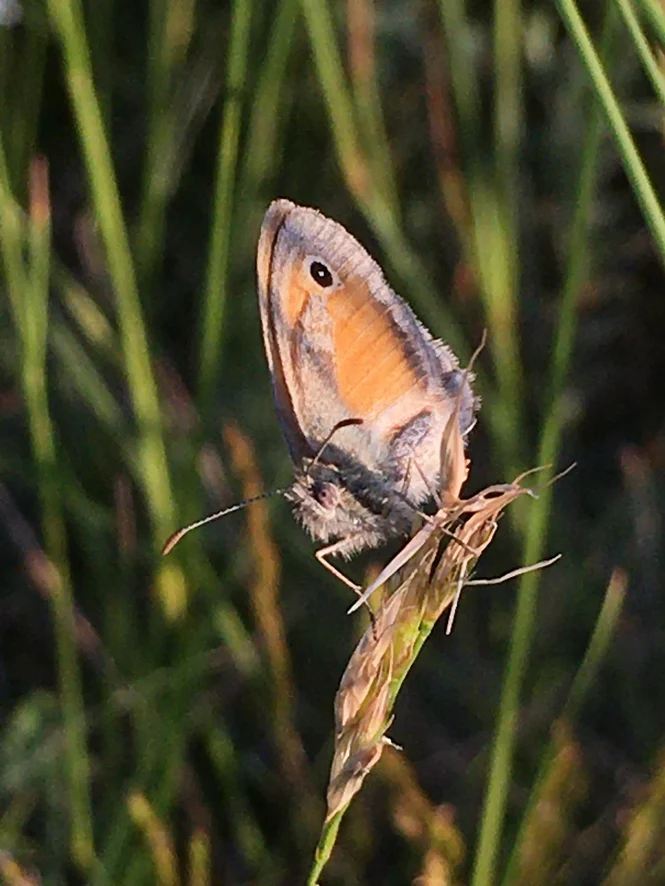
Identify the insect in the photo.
Coenonympha pamphilus
